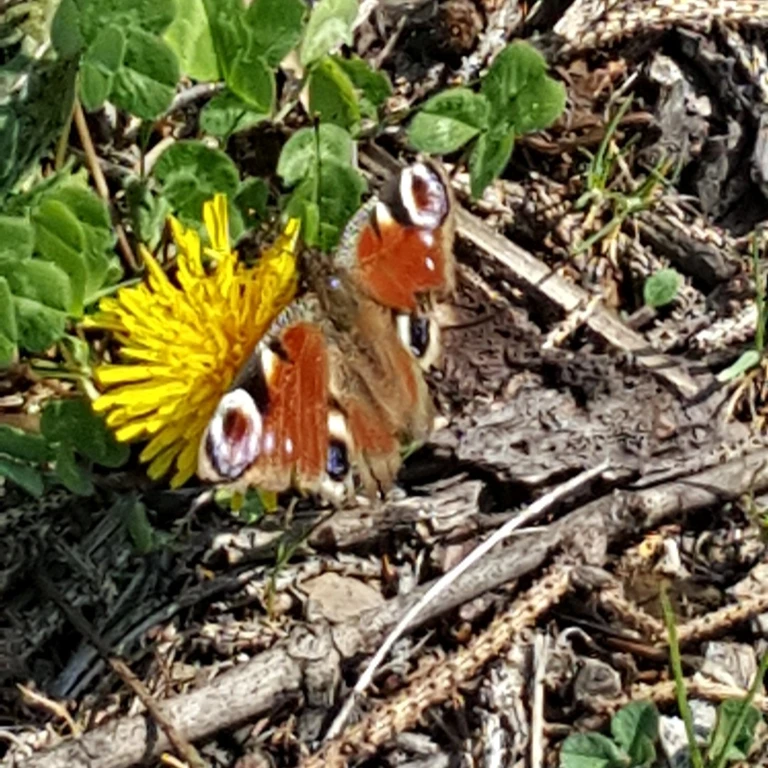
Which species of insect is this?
Aglais io
